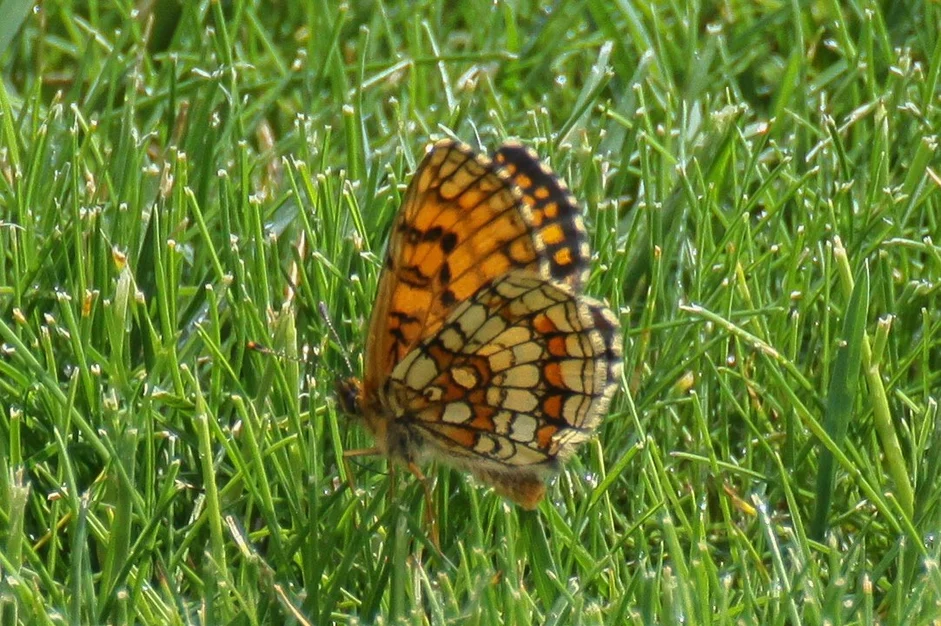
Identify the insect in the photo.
Melitaea athalia
